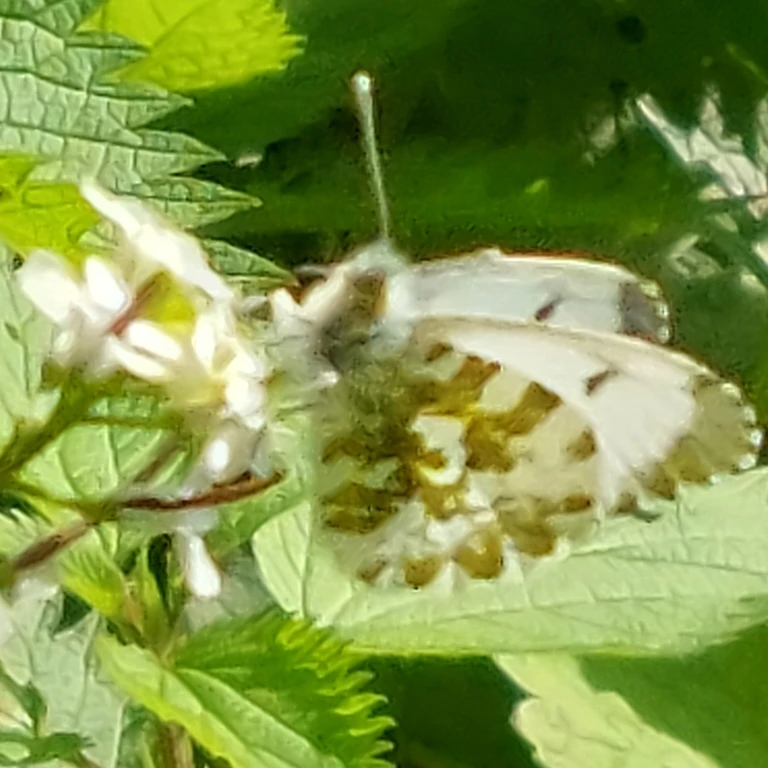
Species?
Anthocharis cardamines
